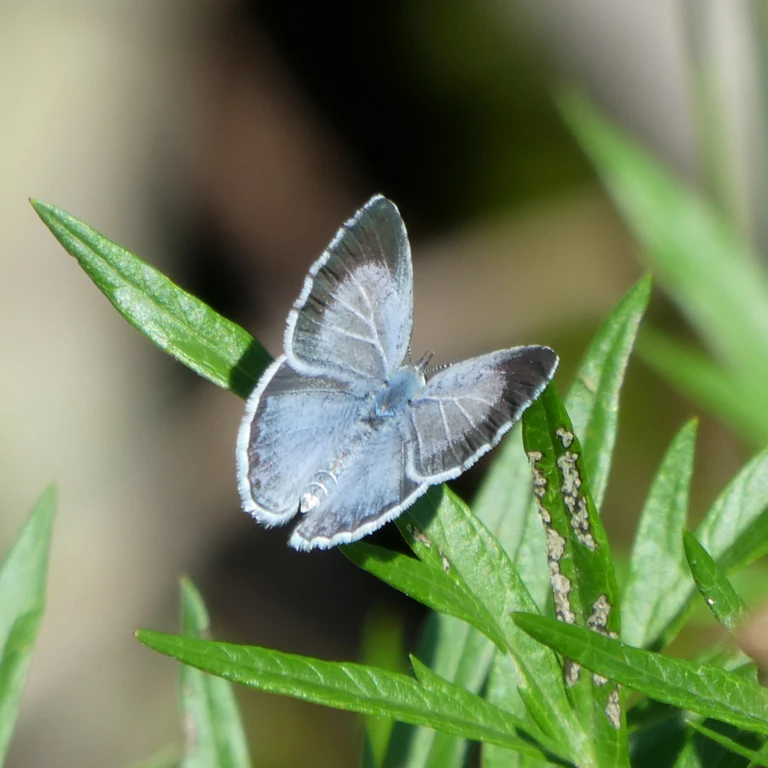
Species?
Celastrina argiolus
